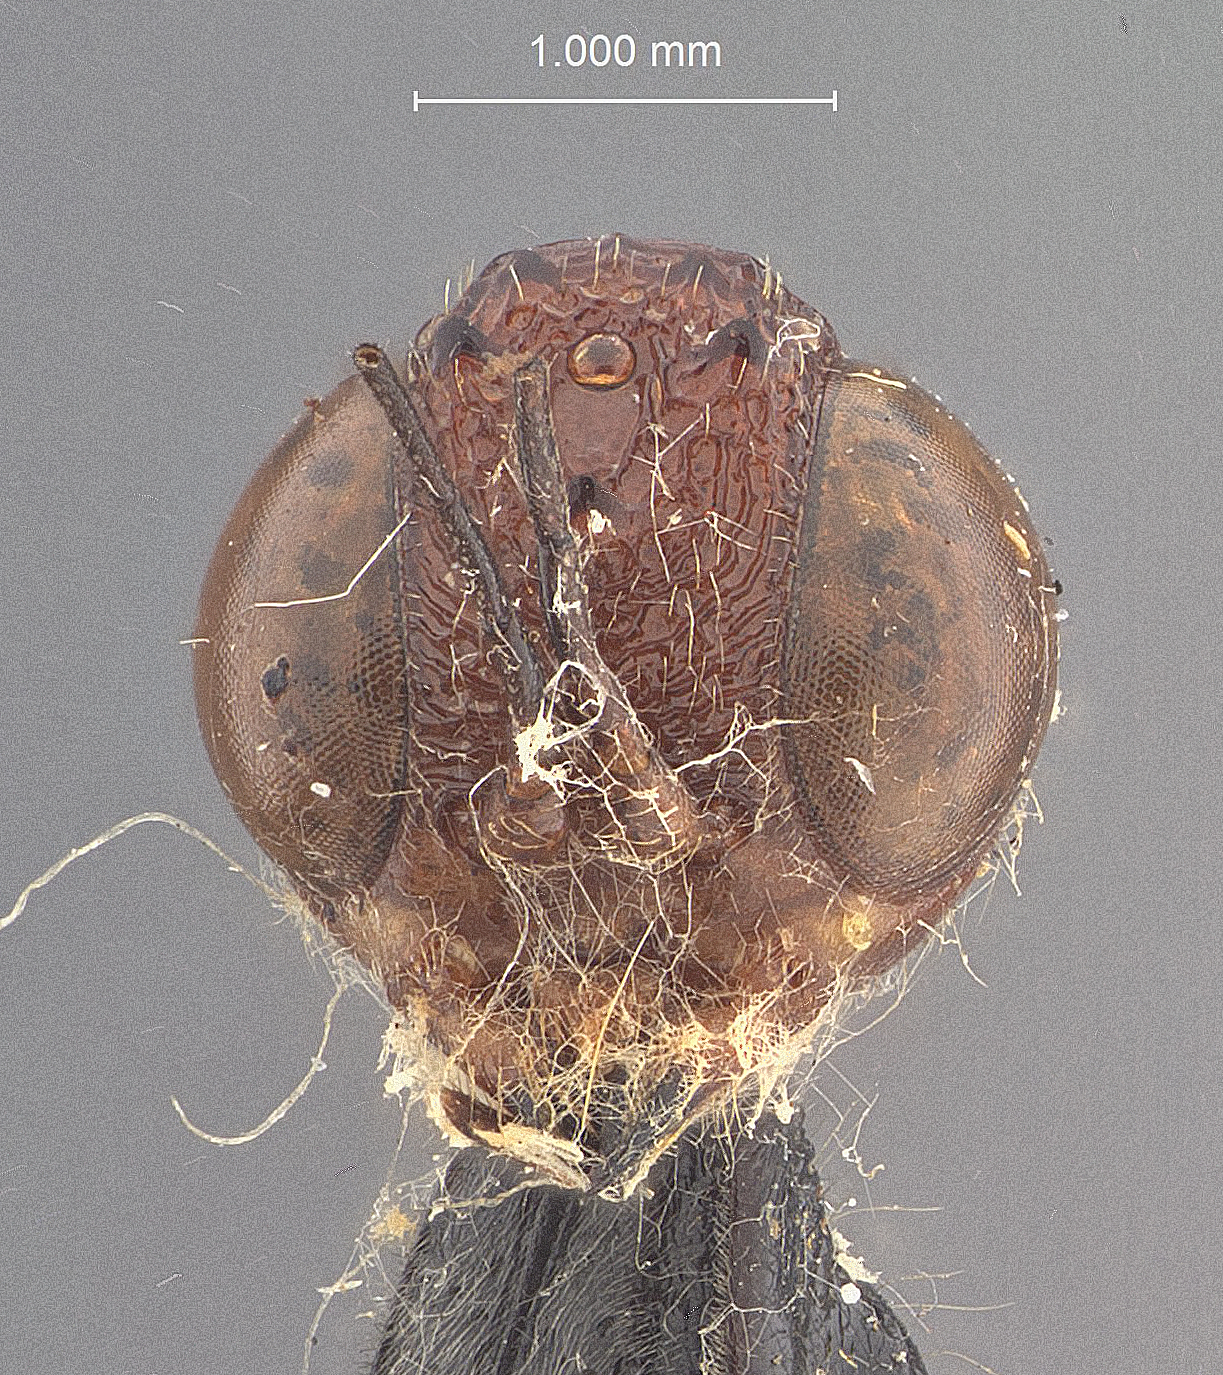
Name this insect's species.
Stephanus samaris
